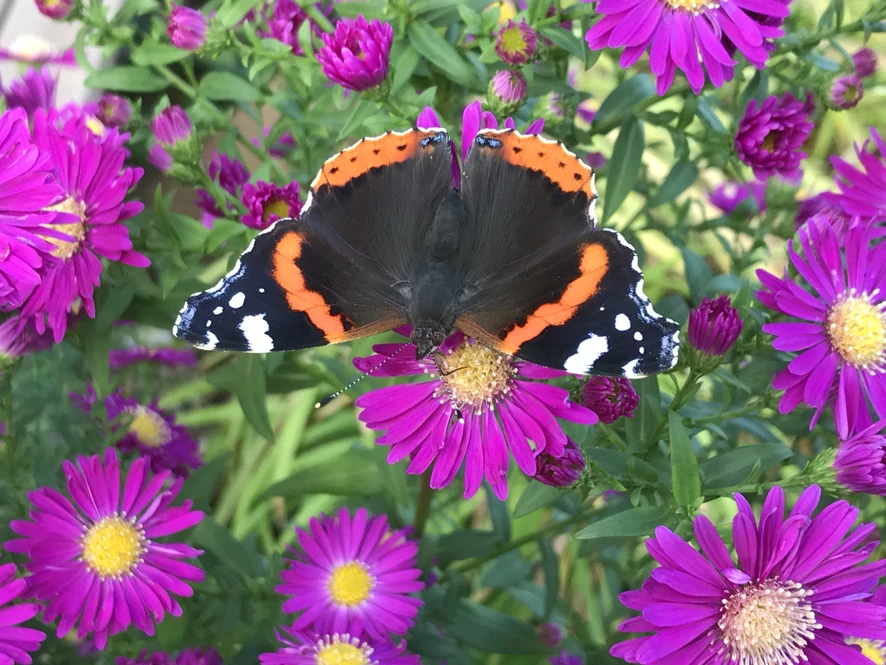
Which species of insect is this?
Vanessa atalanta
